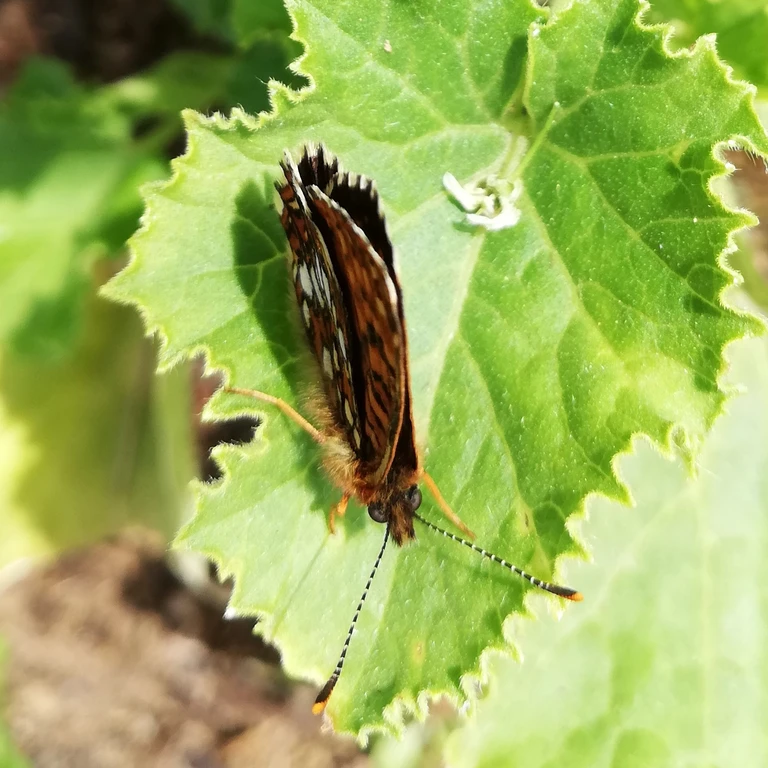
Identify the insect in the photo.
Hamearis lucina
